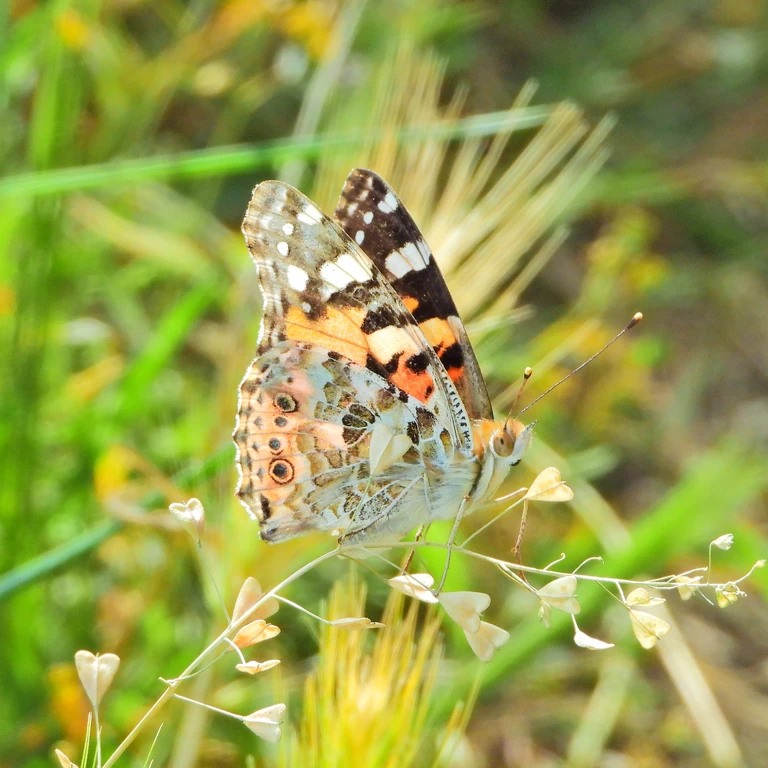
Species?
Vanessa cardui
